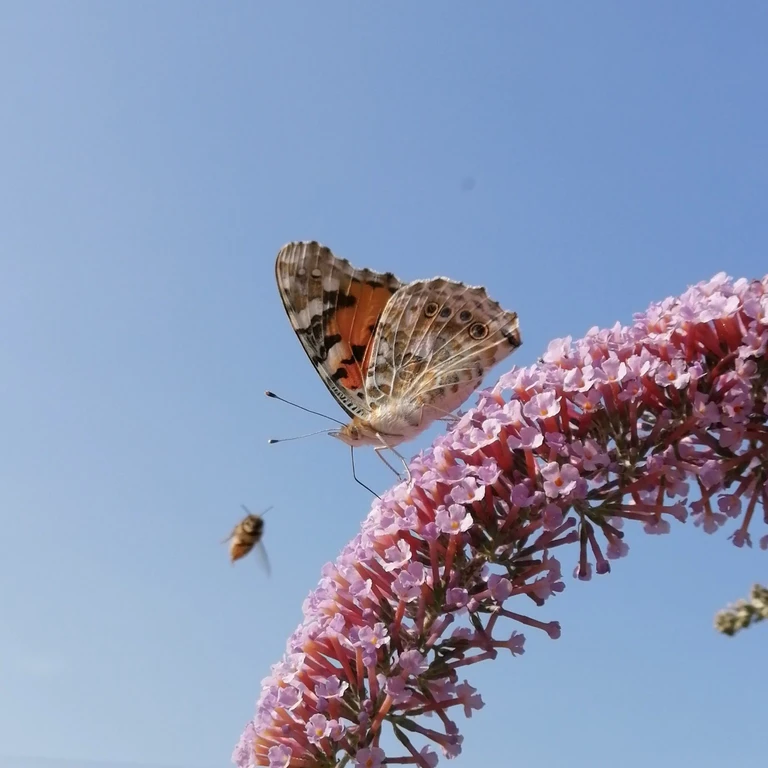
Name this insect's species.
Vanessa cardui
